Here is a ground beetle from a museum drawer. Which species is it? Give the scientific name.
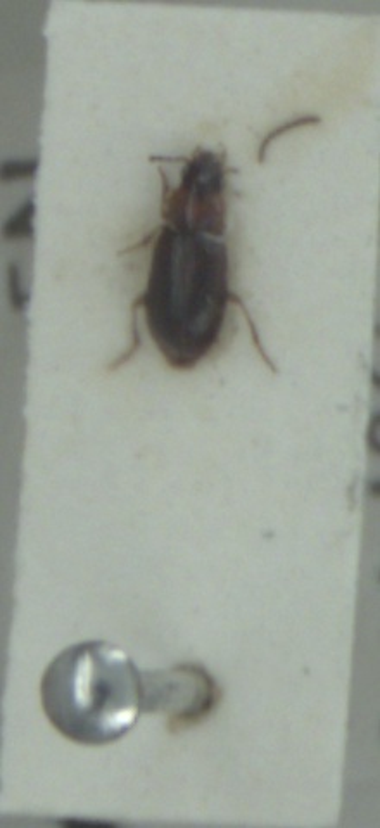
Acupalpus dubius
